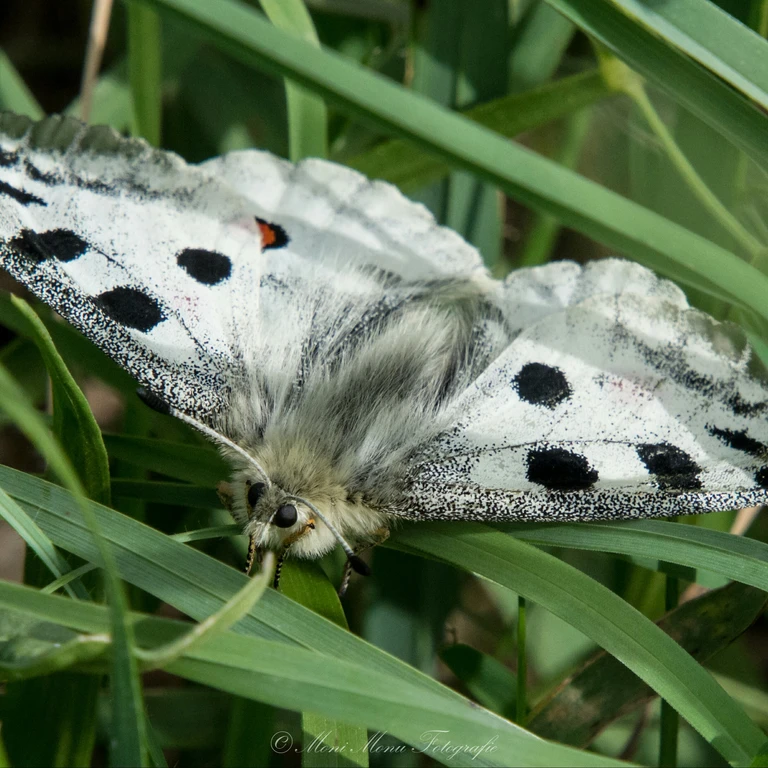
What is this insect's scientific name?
Parnassius apollo
